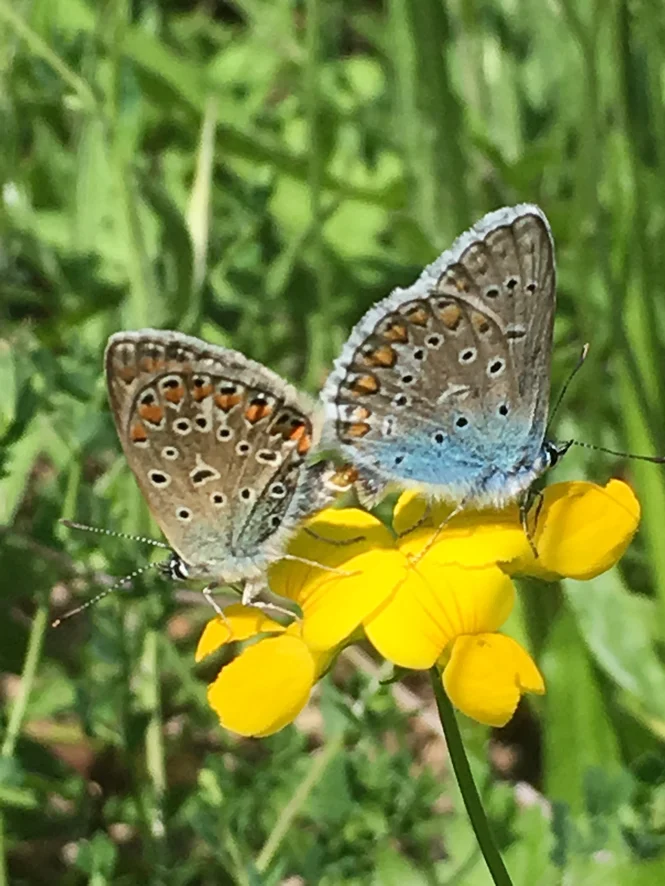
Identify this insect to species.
Polyommatus icarus
